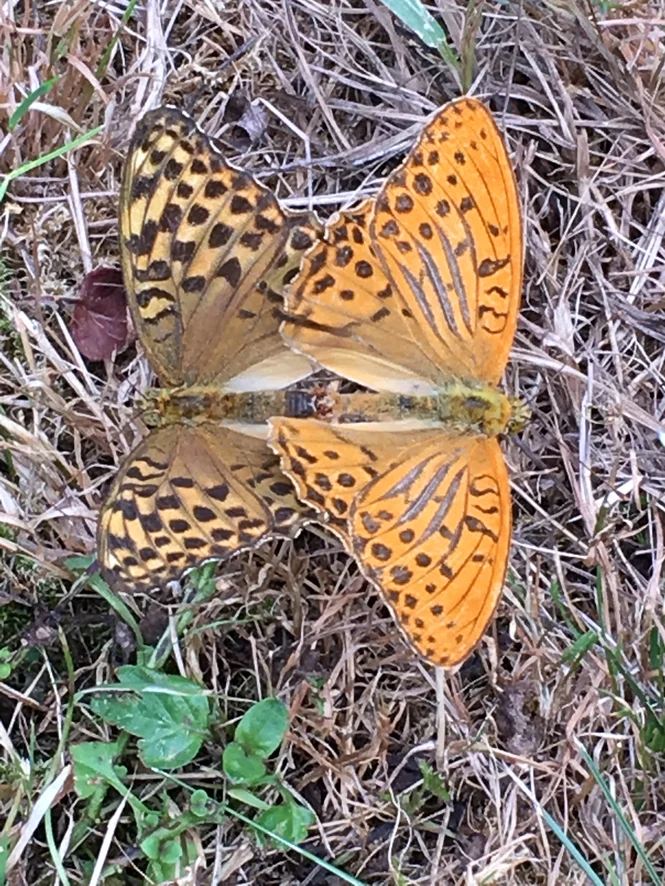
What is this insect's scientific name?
Argynnis paphia
